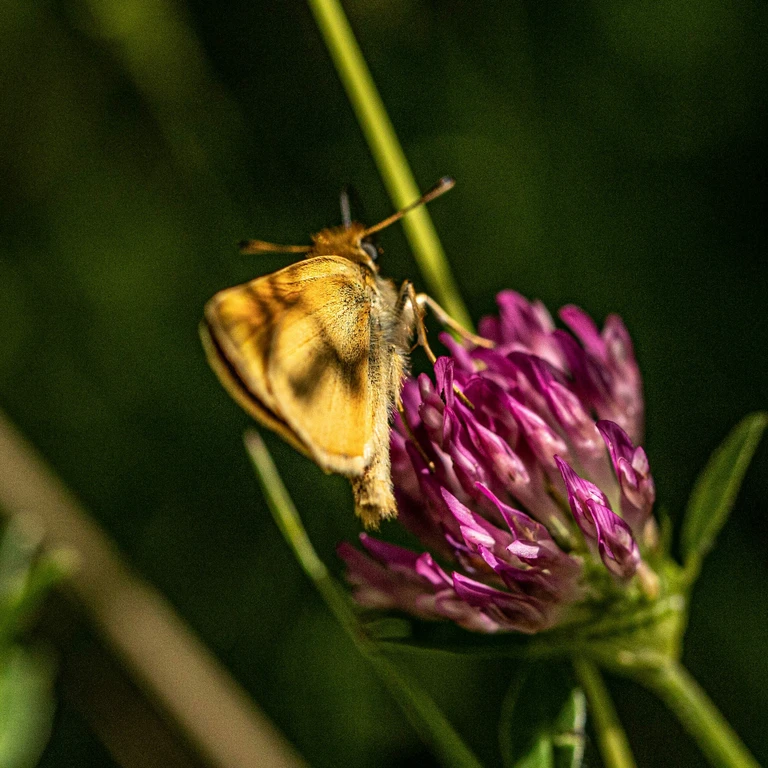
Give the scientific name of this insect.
Ochlodes sylvanus (also Ochlodes venata)
